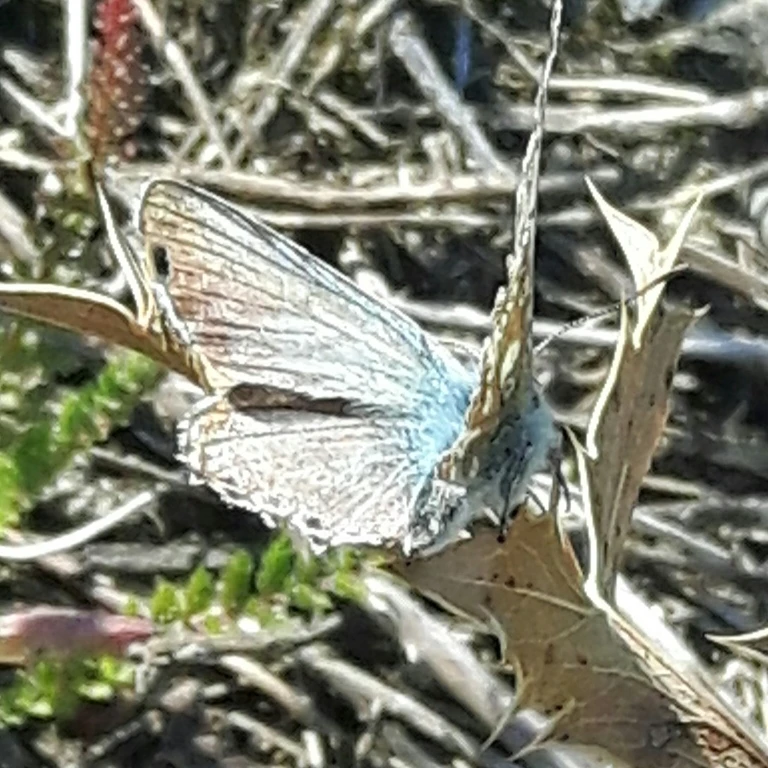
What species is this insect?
Lysandra coridon
